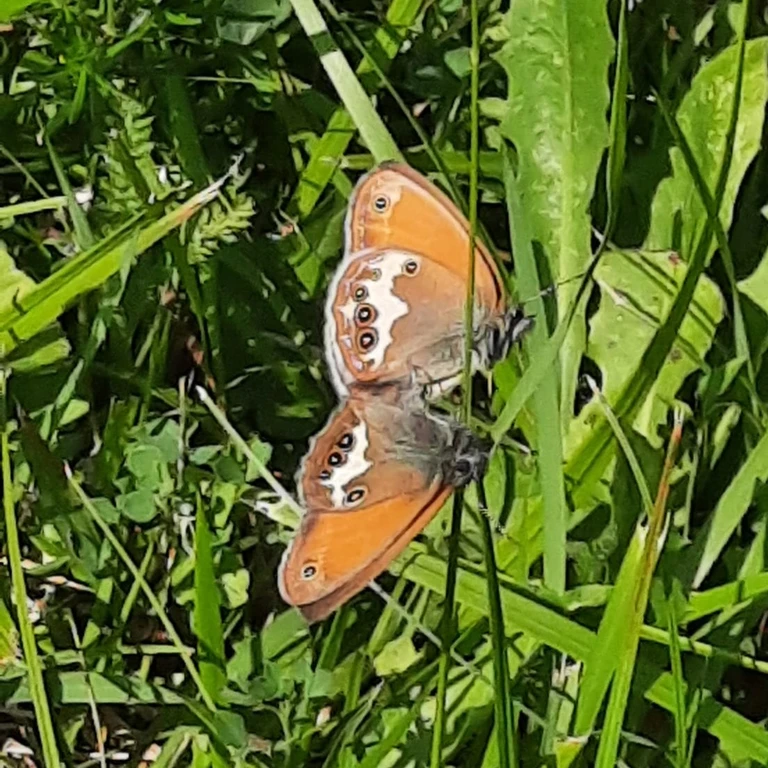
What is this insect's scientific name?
Coenonympha arcania
